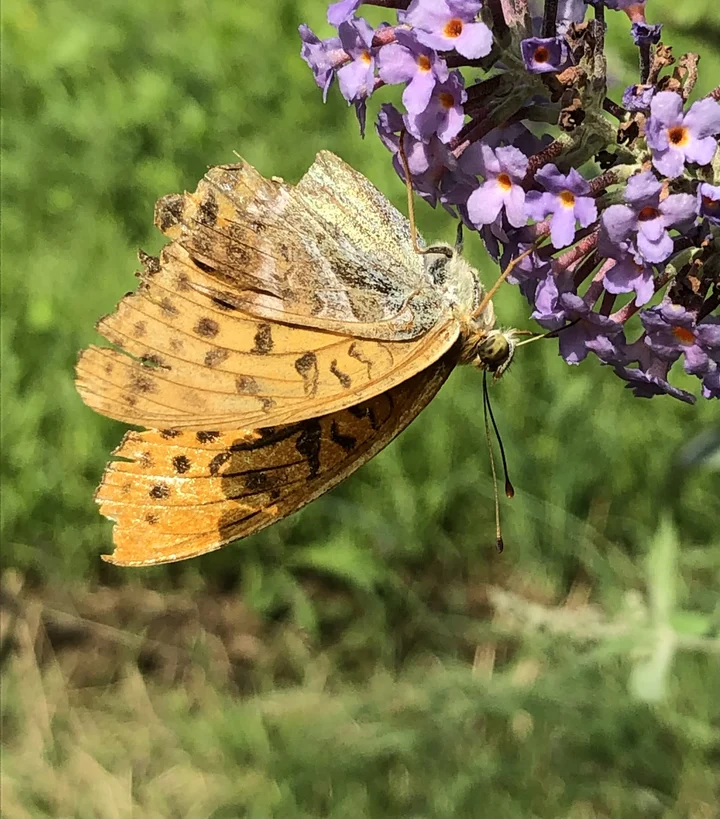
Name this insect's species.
Argynnis paphia
